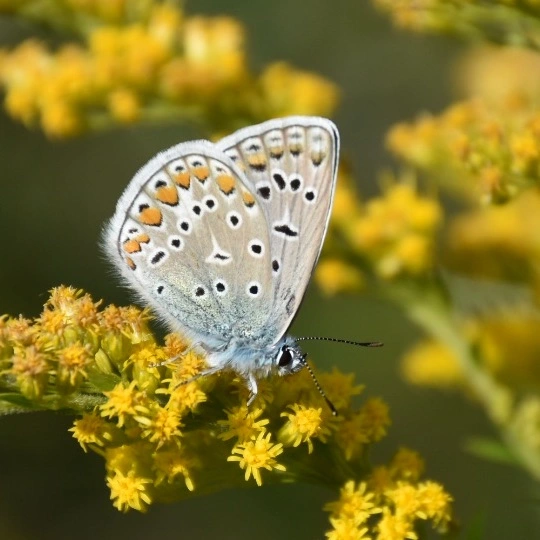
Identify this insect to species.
Polyommatus icarus
